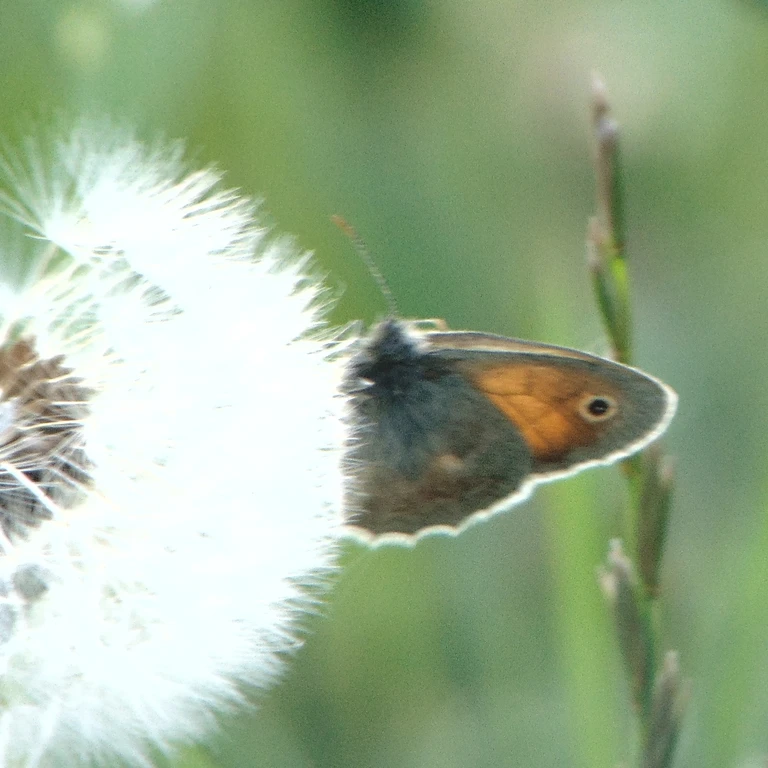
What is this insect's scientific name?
Coenonympha pamphilus
